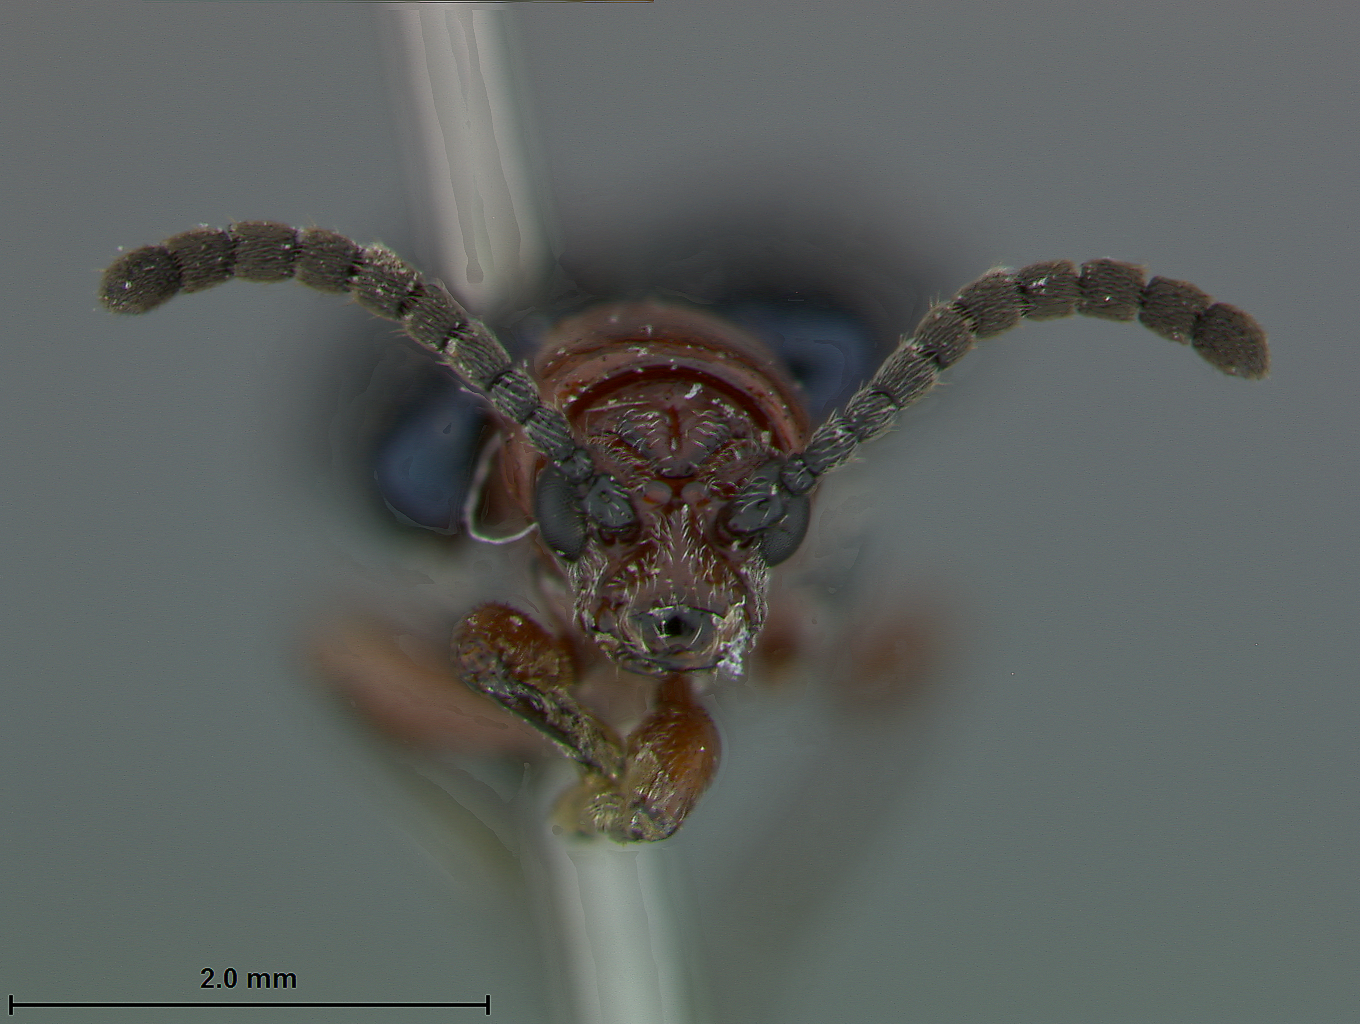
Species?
Oulema elongata
